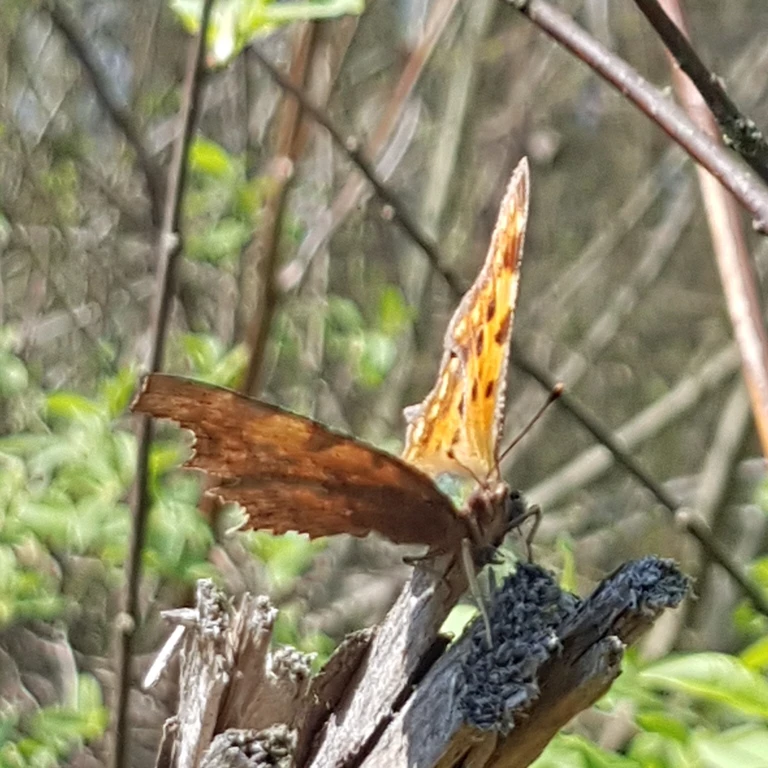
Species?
Polygonia c-album
